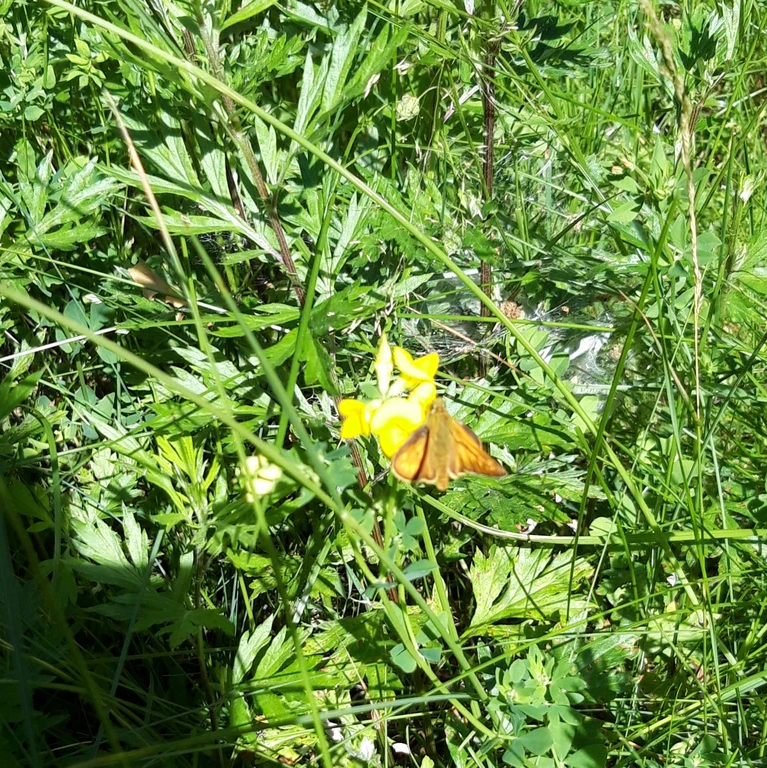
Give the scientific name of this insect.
Ochlodes sylvanus (also Ochlodes venata)
